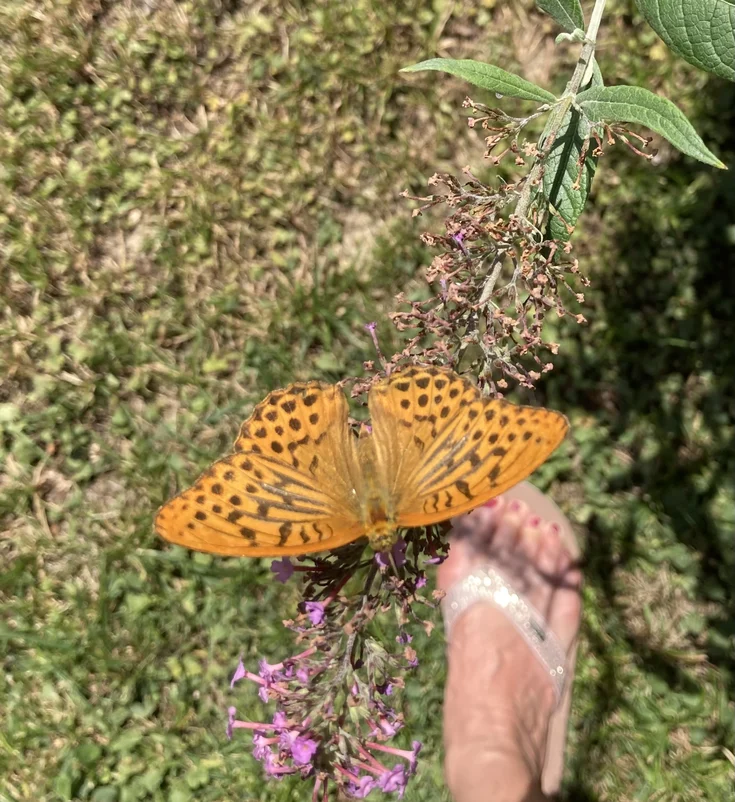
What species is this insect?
Argynnis paphia
